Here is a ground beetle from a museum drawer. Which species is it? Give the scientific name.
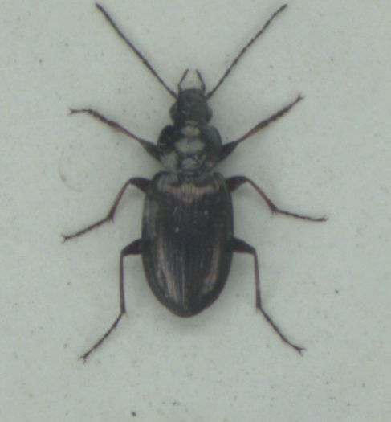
Agonum muelleri
